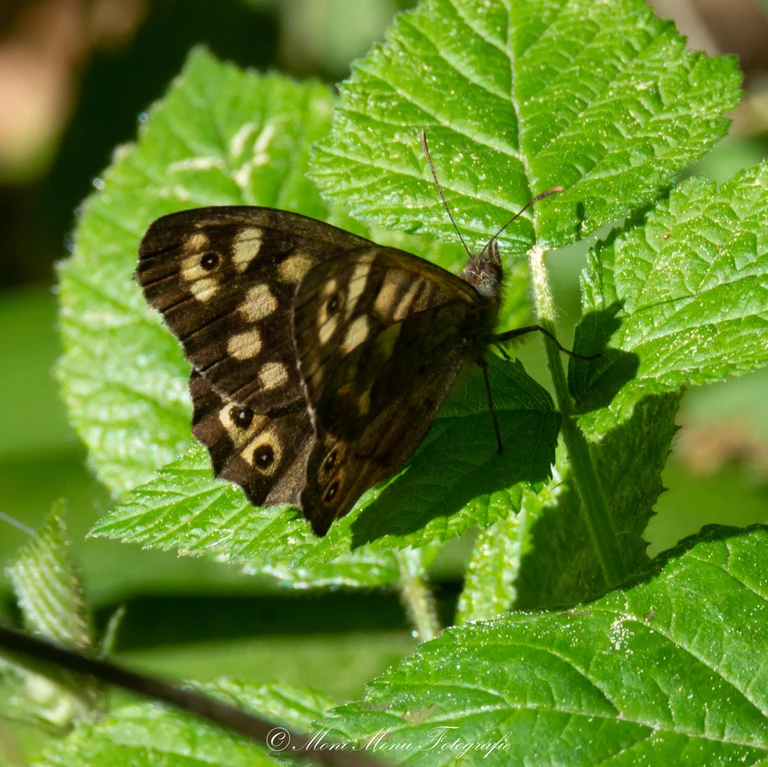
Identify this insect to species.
Pararge aegeria
